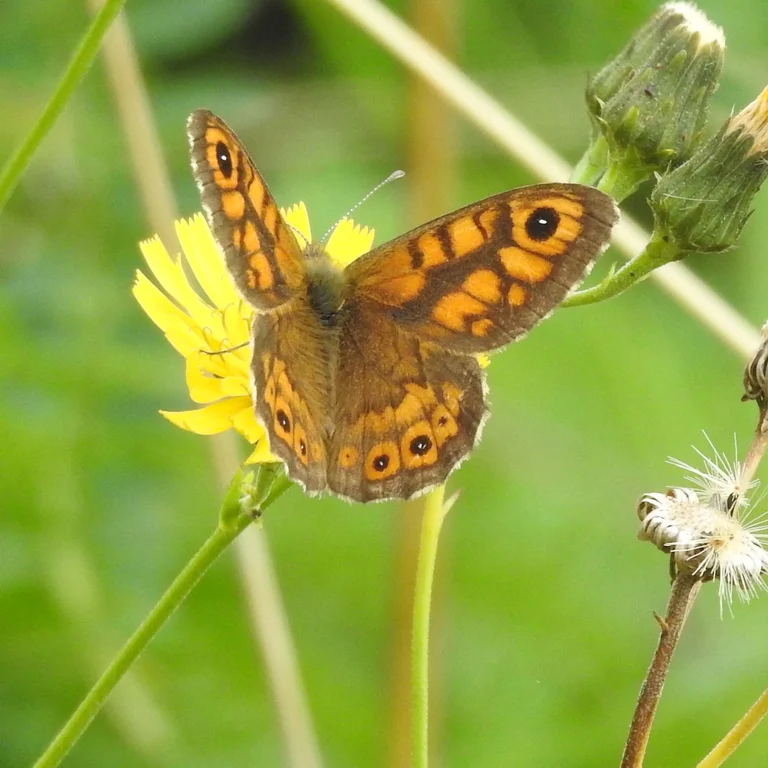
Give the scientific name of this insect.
Lasiommata megera (also Pararge megera)
